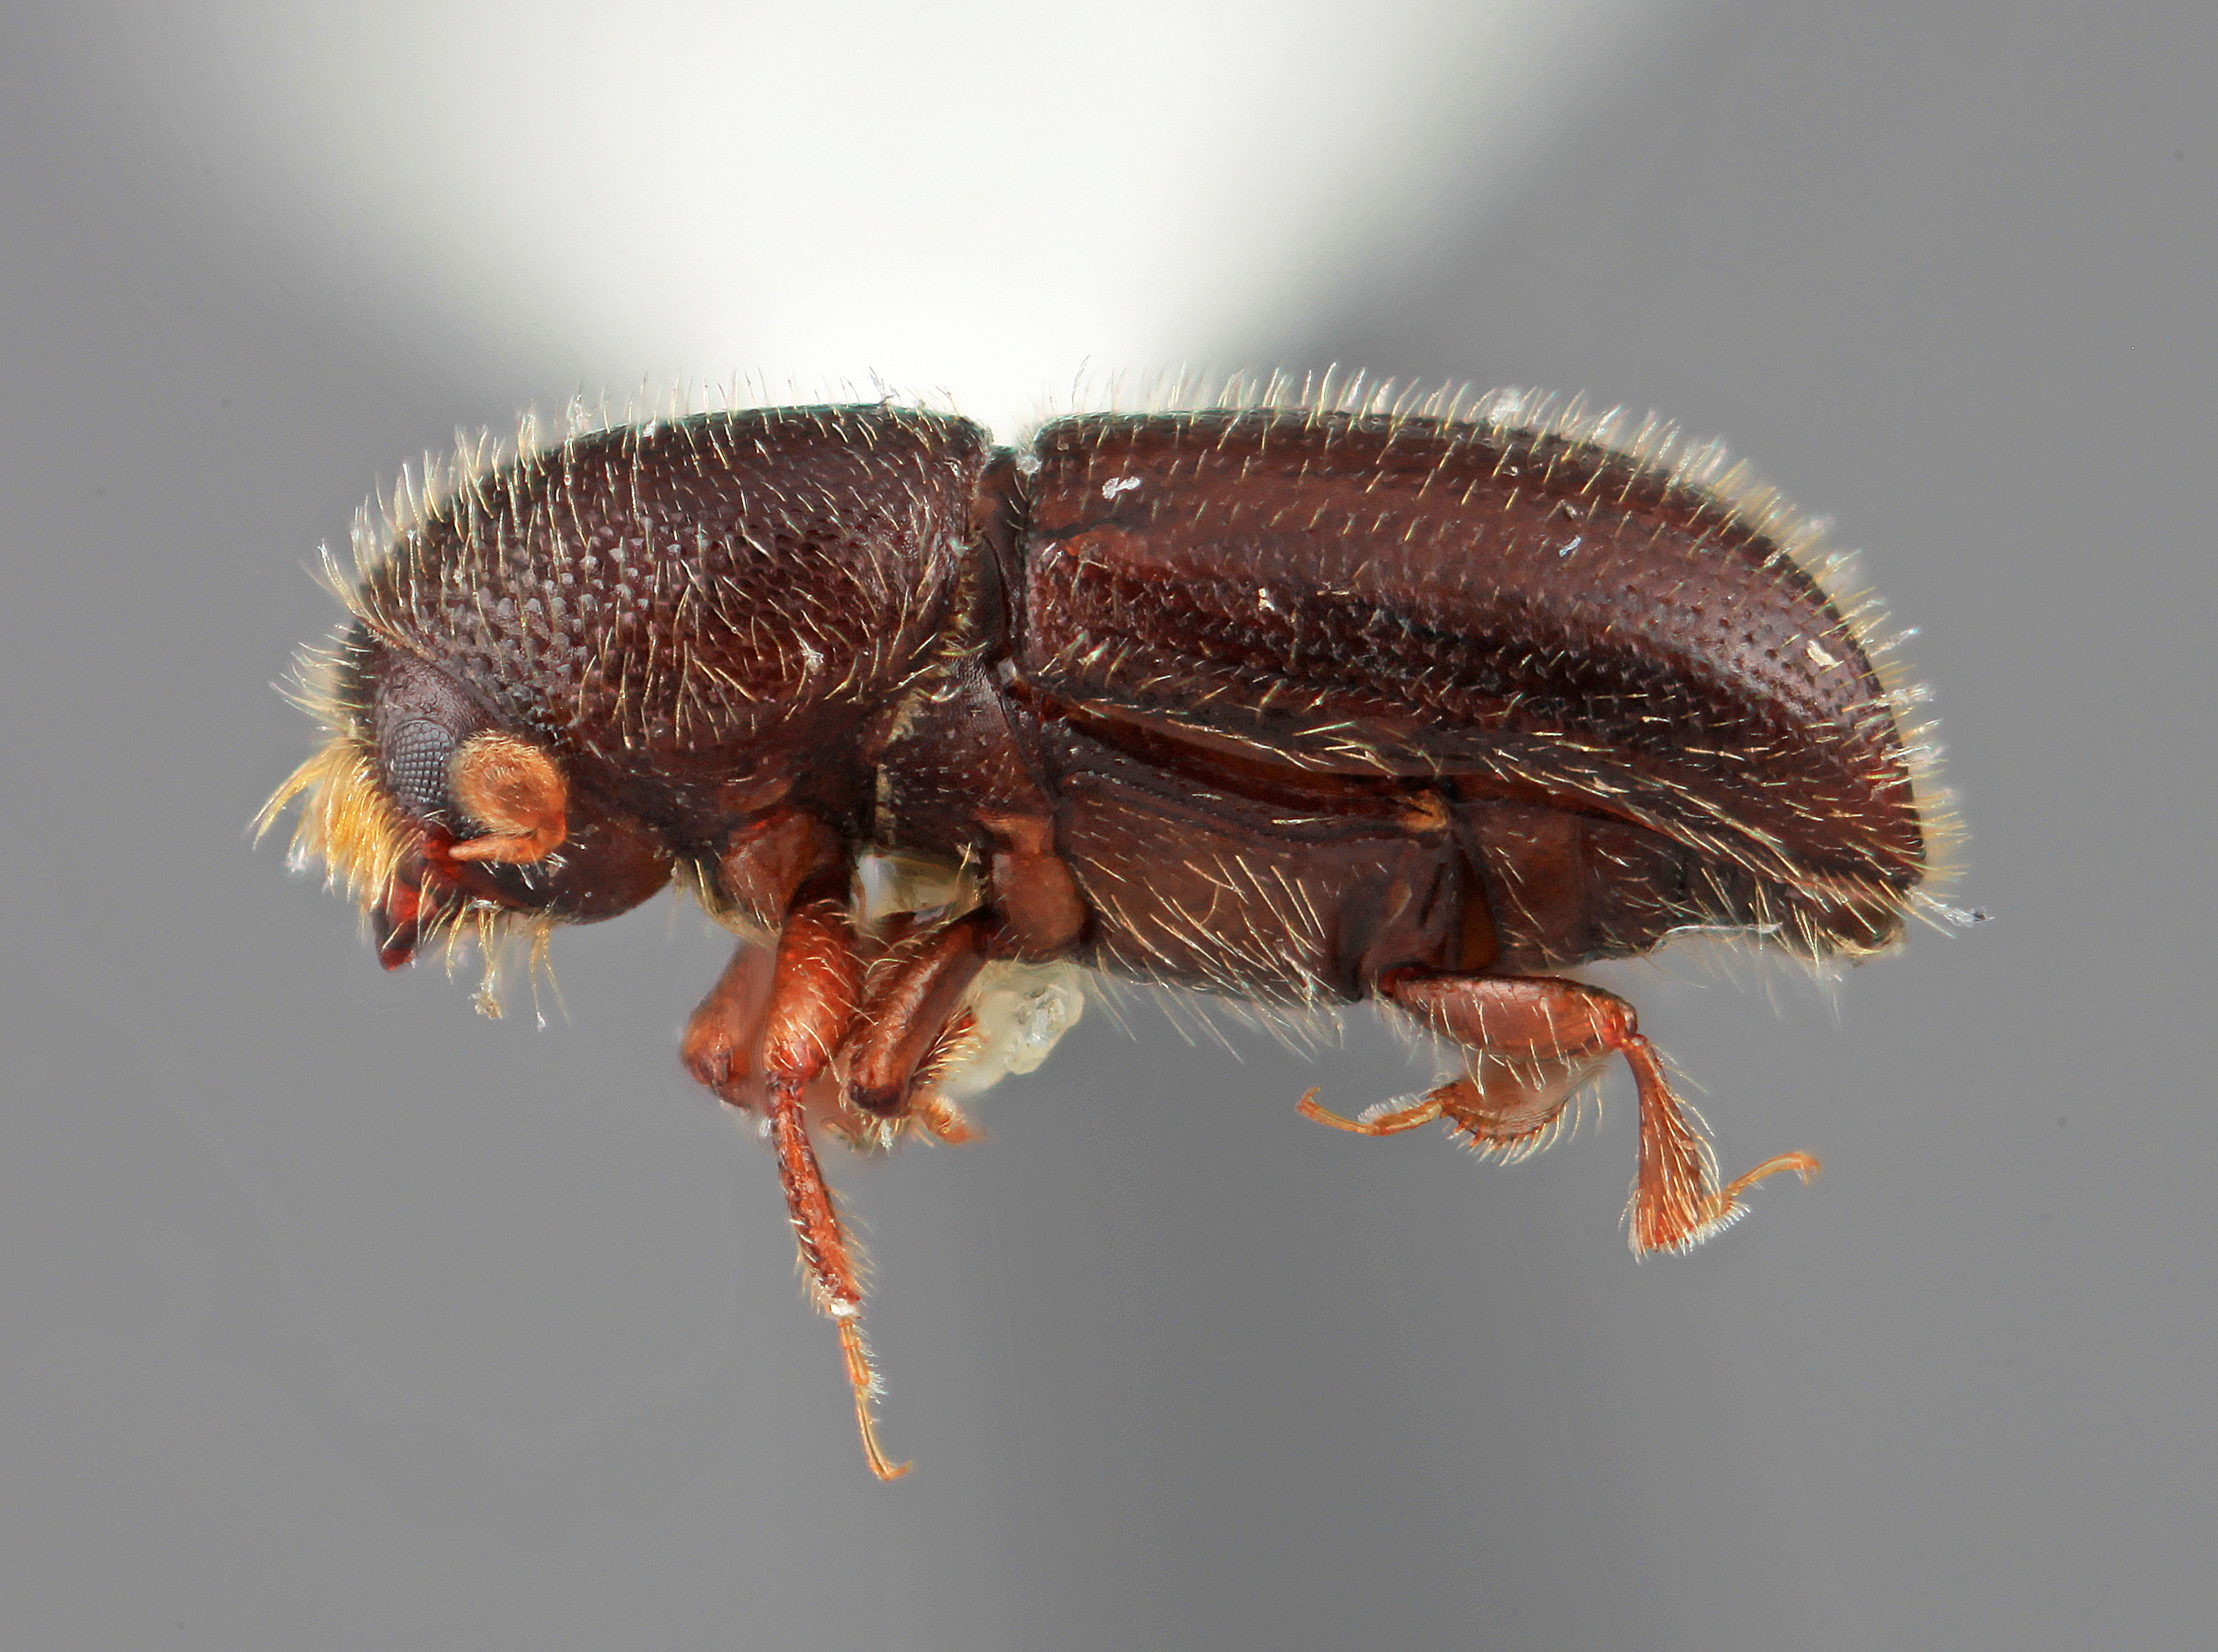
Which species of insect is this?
Dendrocranulus auctus
